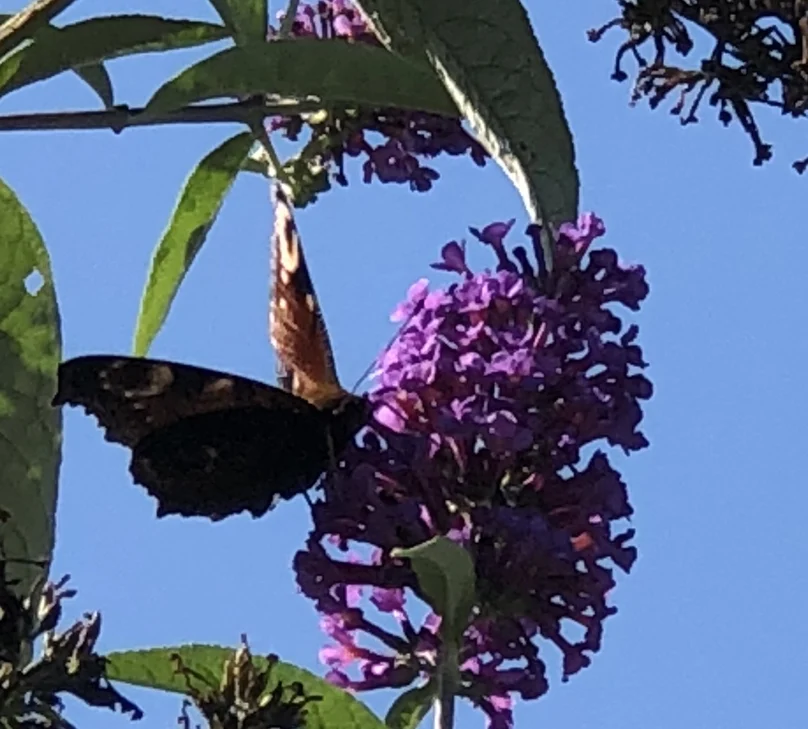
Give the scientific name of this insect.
Aglais io
